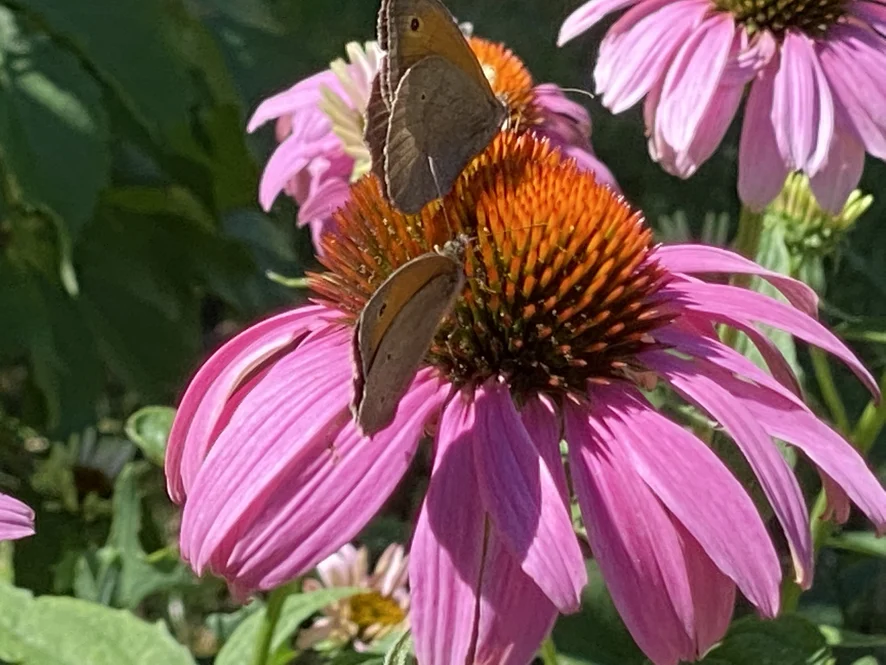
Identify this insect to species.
Maniola jurtina
